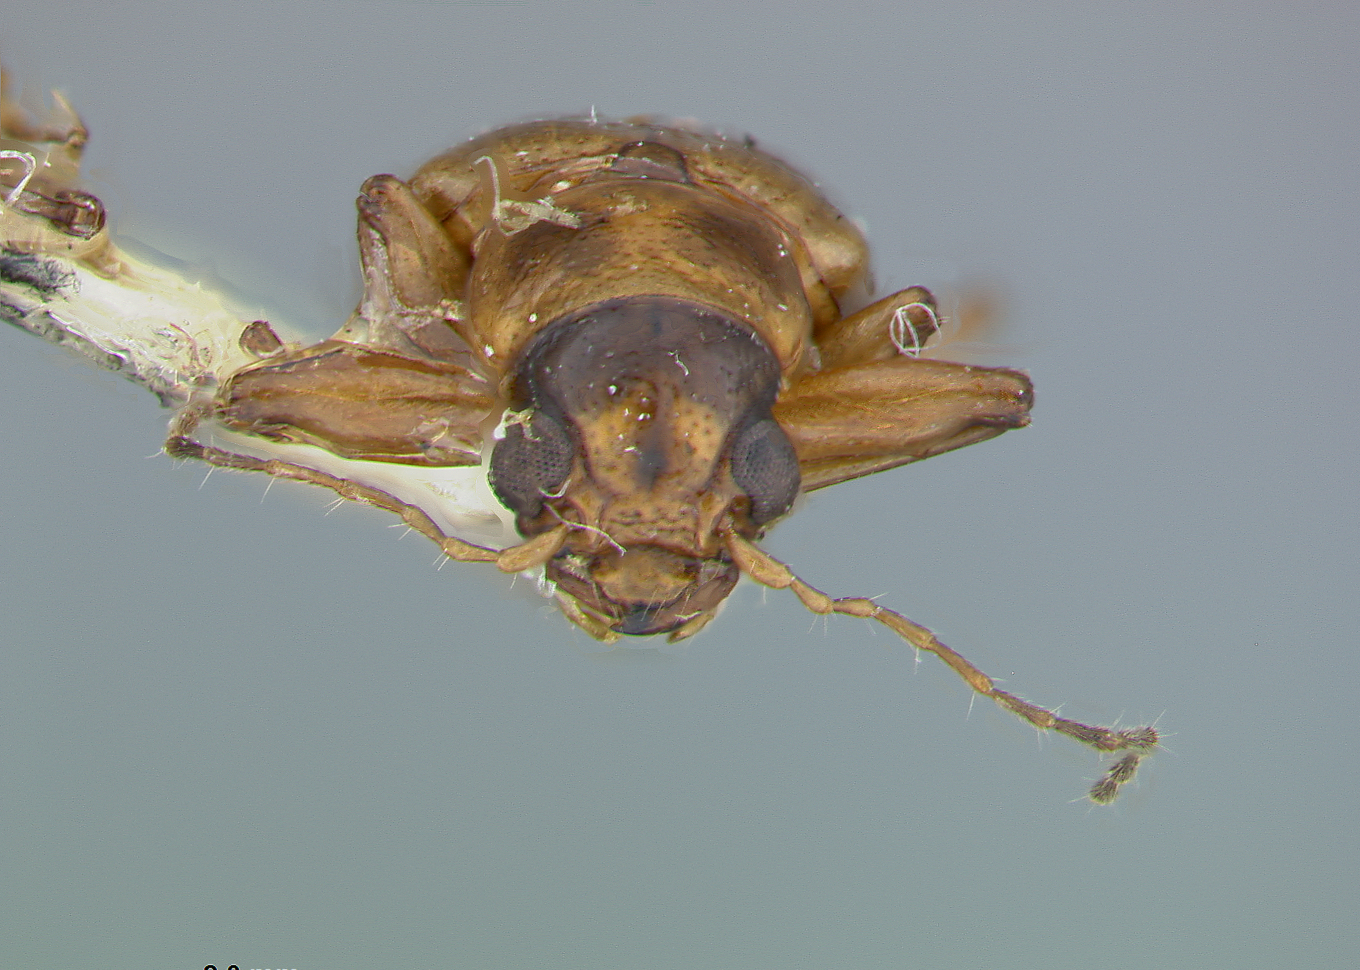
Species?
Metachroma acutulum
